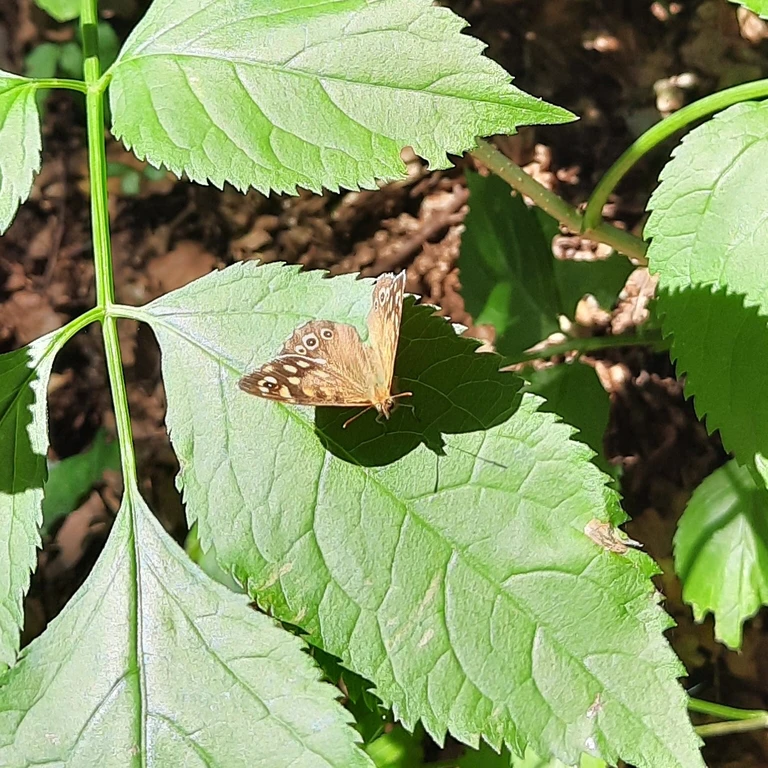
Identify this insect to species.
Pararge aegeria
